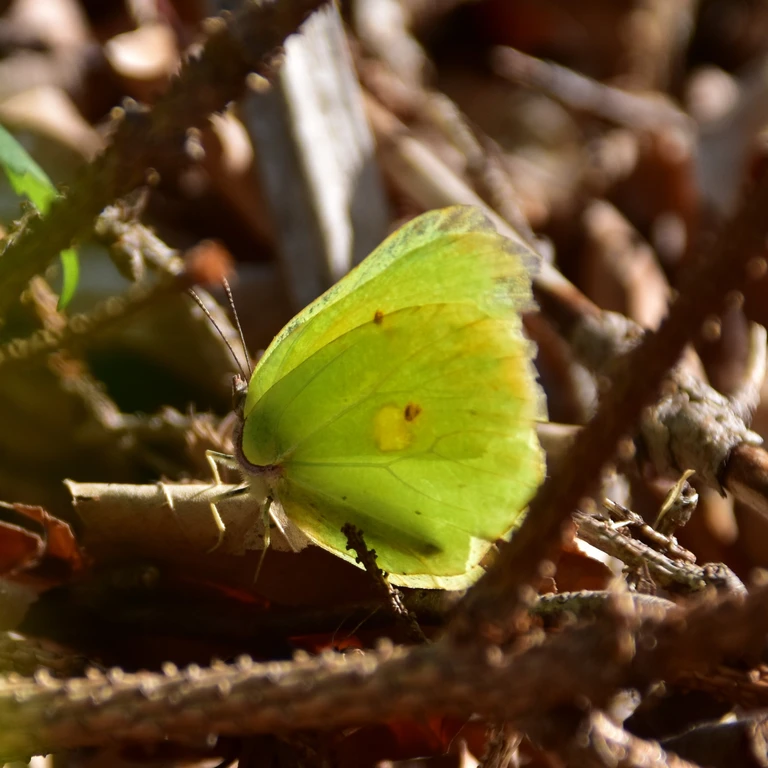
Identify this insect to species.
Gonepteryx rhamni
